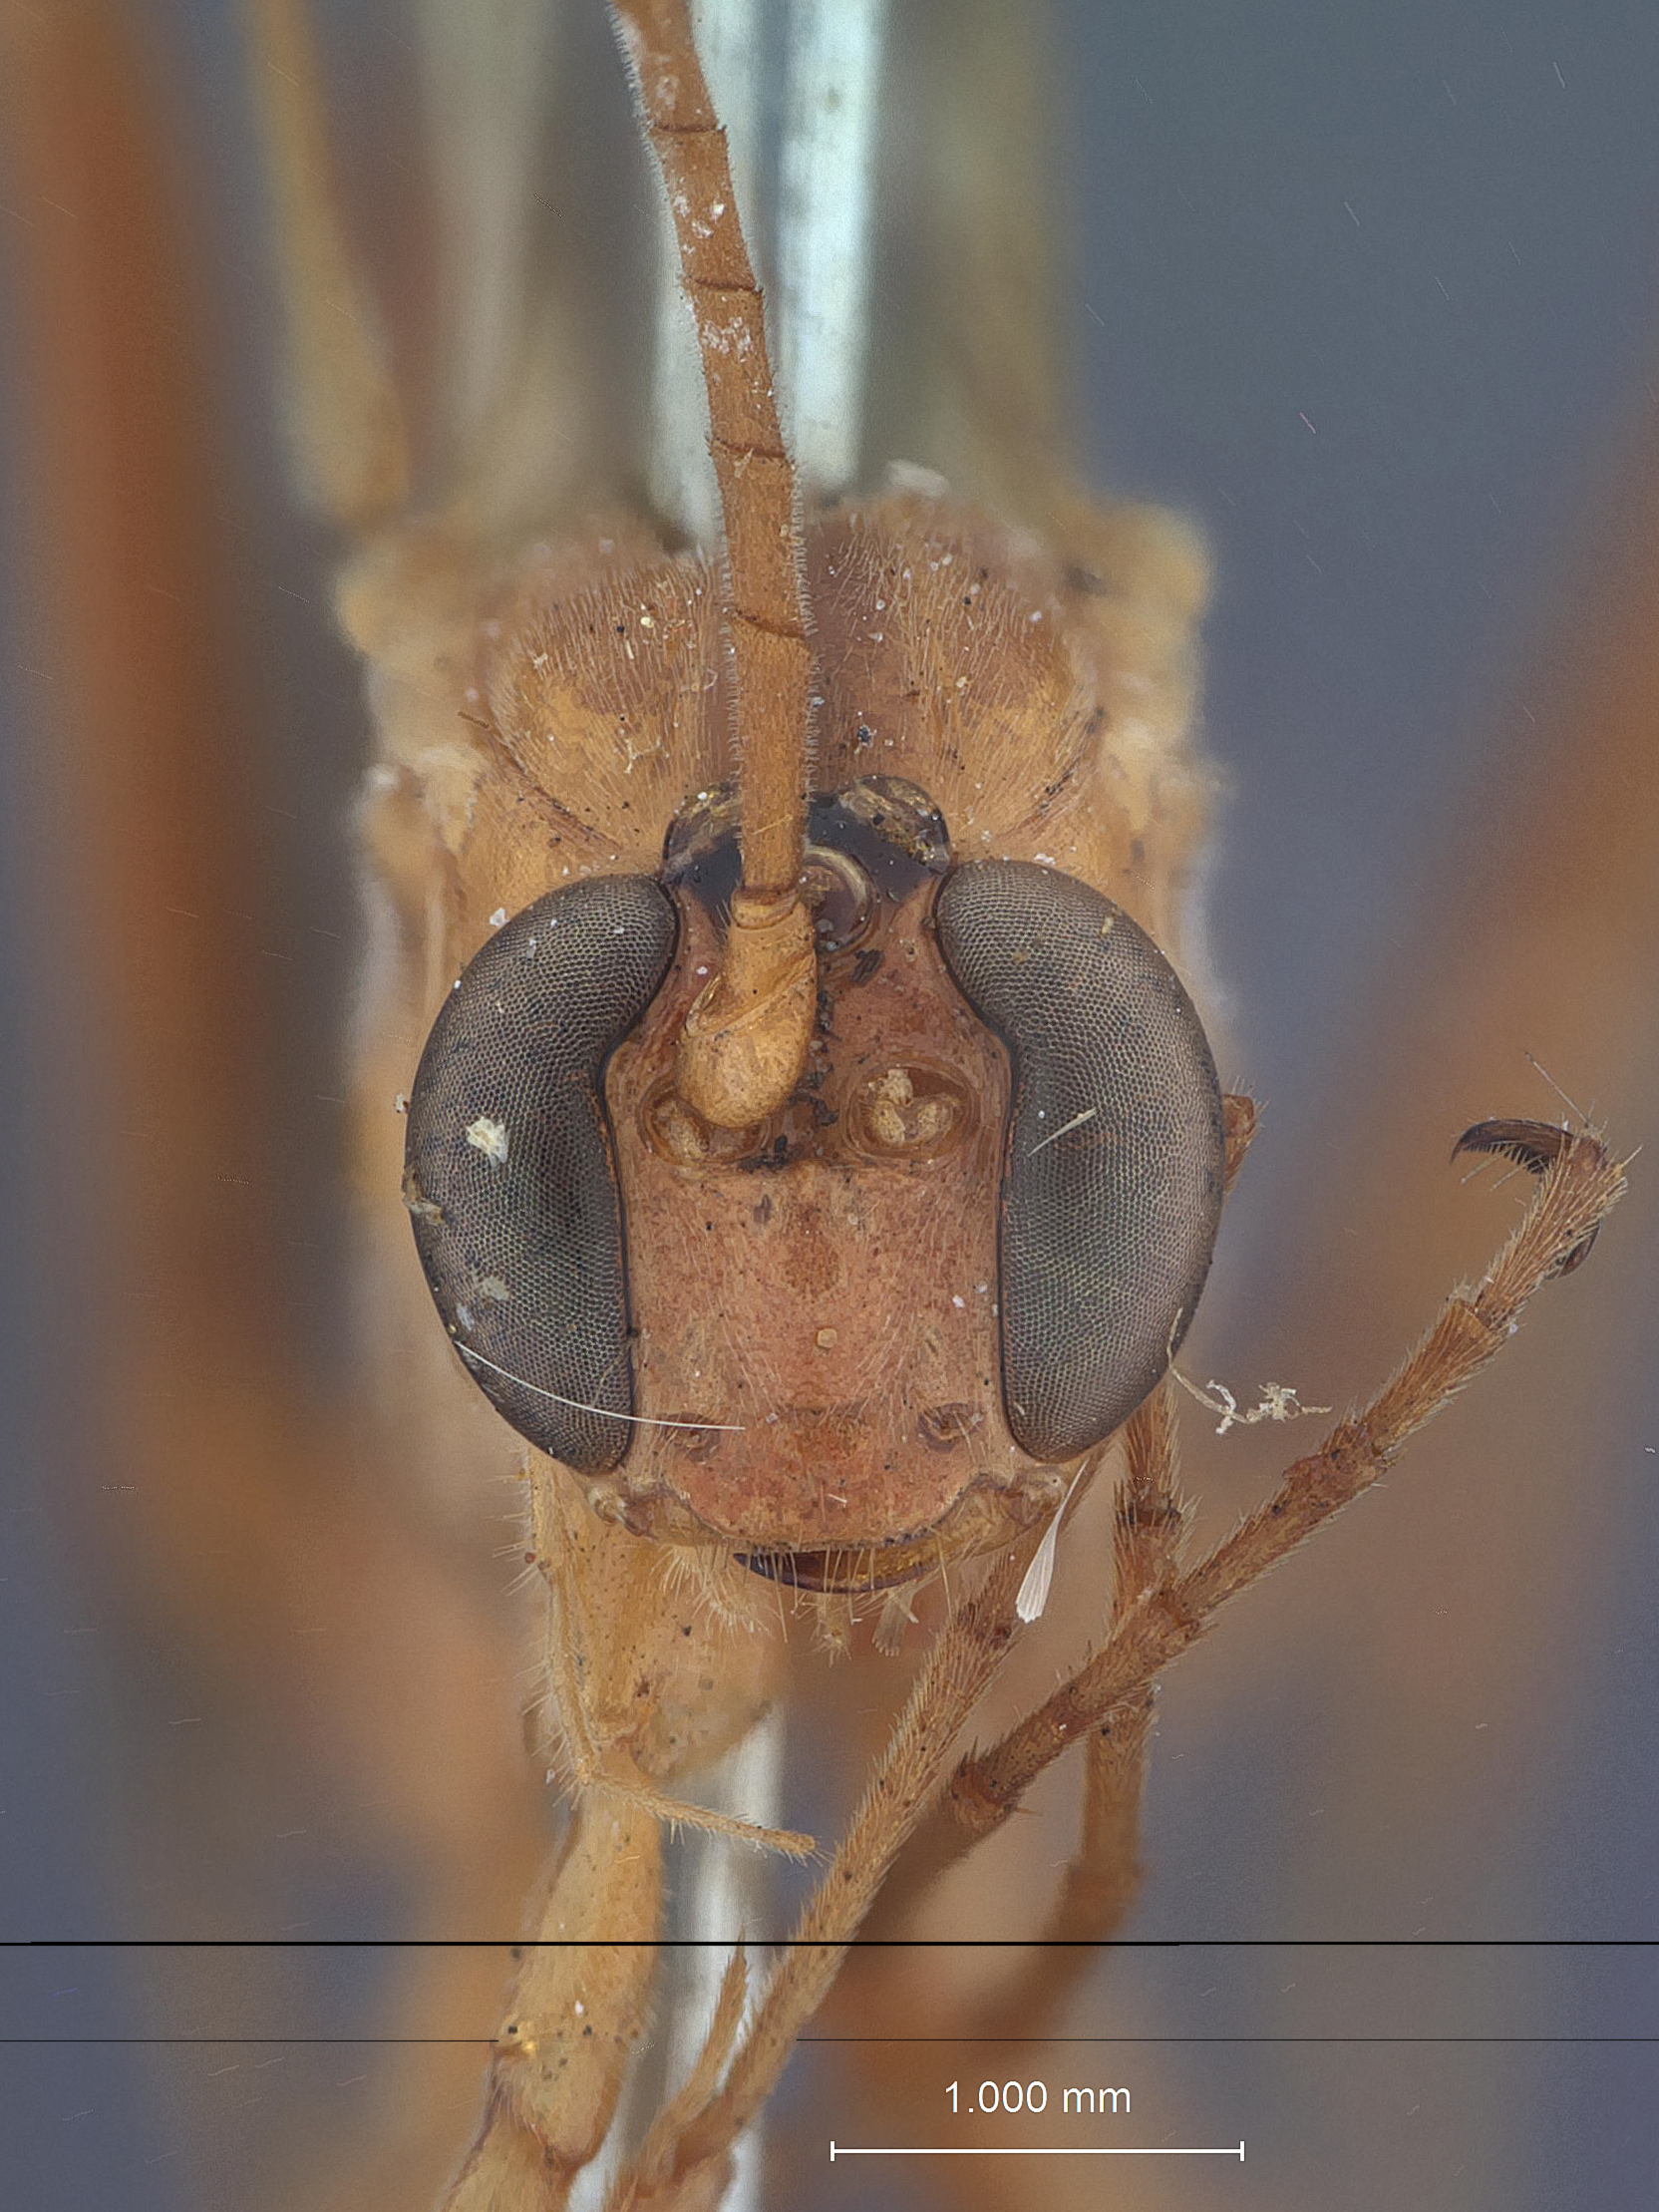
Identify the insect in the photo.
Netelia obreptus
